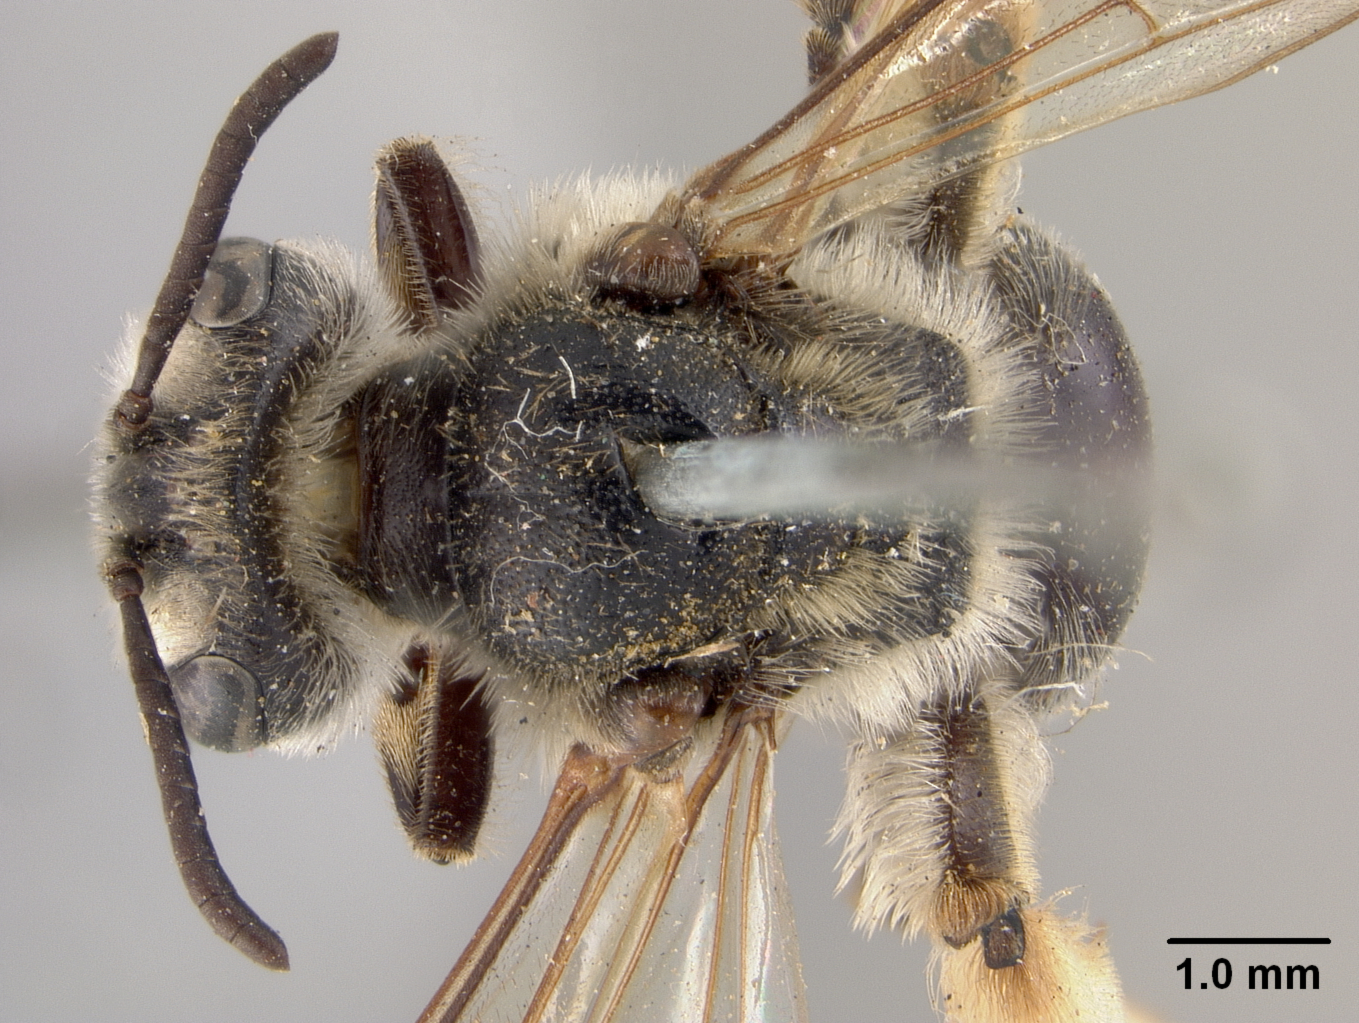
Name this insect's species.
Andrena subcommoda
